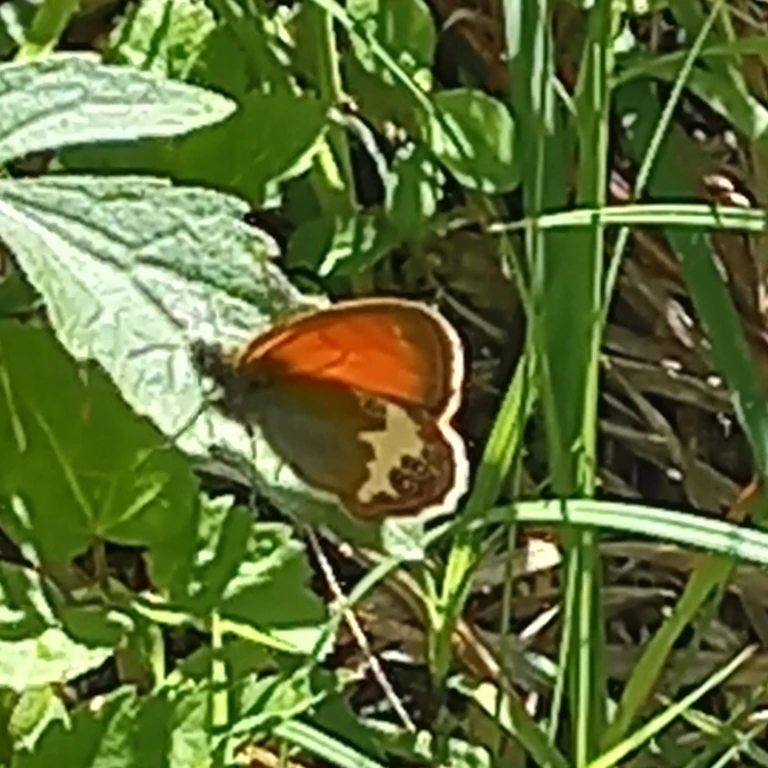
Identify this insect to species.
Coenonympha arcania
